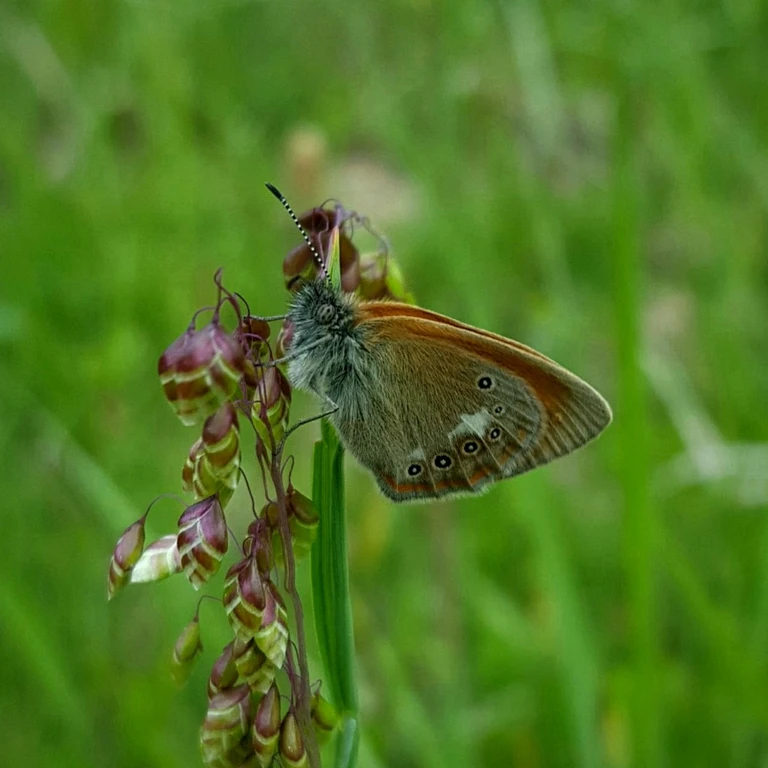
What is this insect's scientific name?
Coenonympha glycerion (also Coenonympha iphis)
